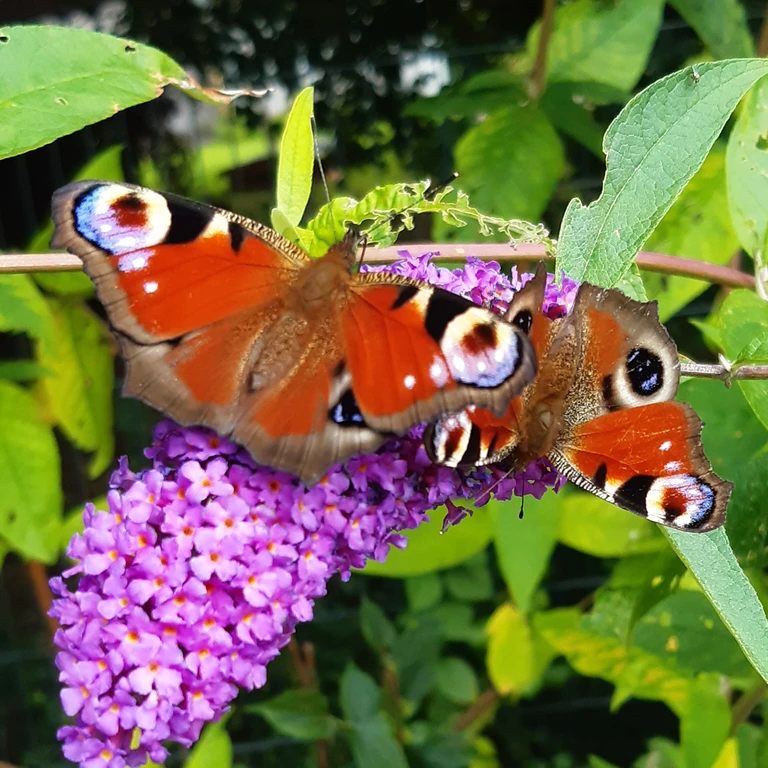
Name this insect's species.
Aglais io
